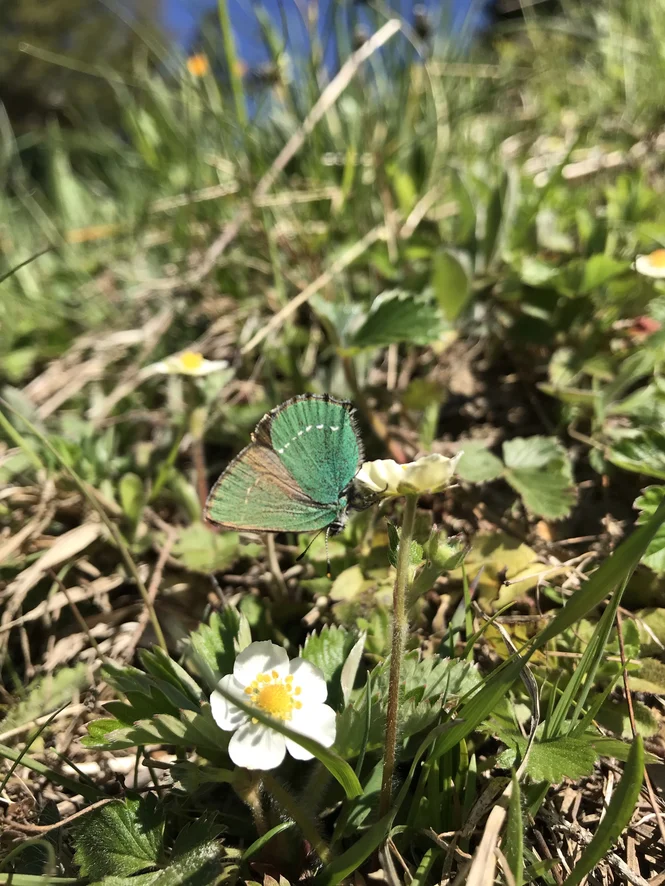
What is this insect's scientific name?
Callophrys rubi
